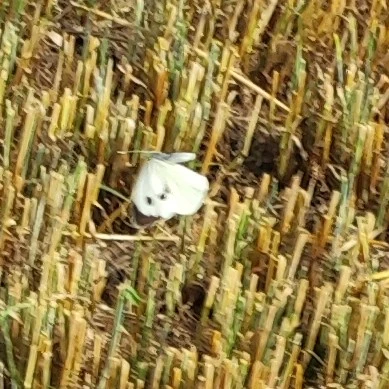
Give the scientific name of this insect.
Pieris brassicae
